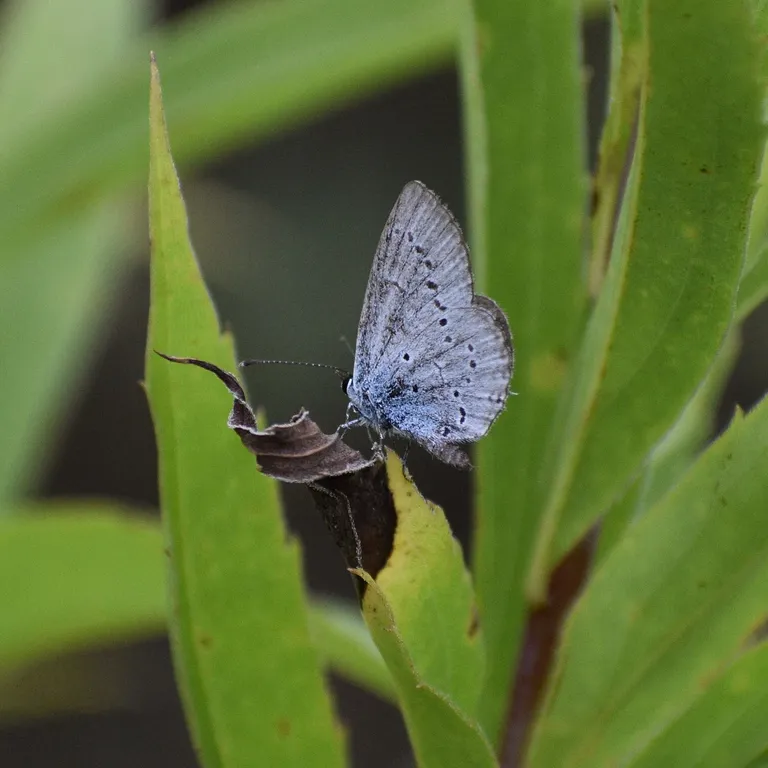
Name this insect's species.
Cupido decolorata (also Elkalyce decolorata)
